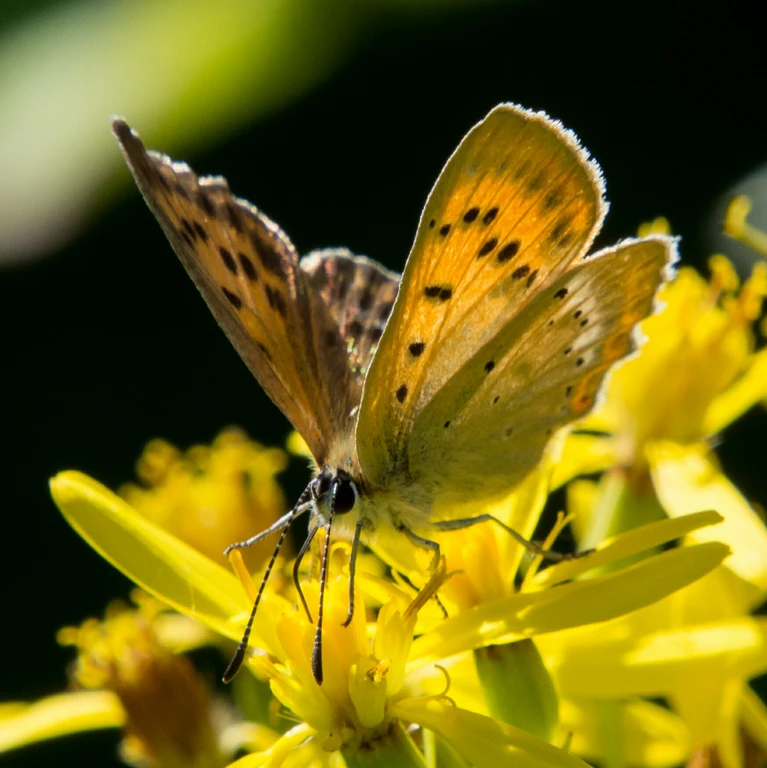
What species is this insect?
Lycaena virgaureae
